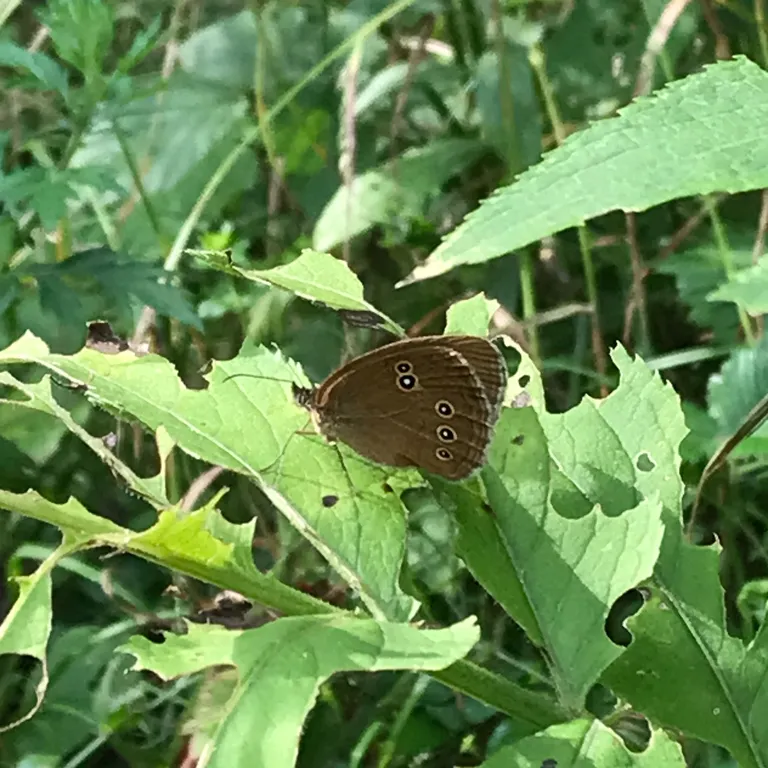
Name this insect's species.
Aphantopus hyperantus
